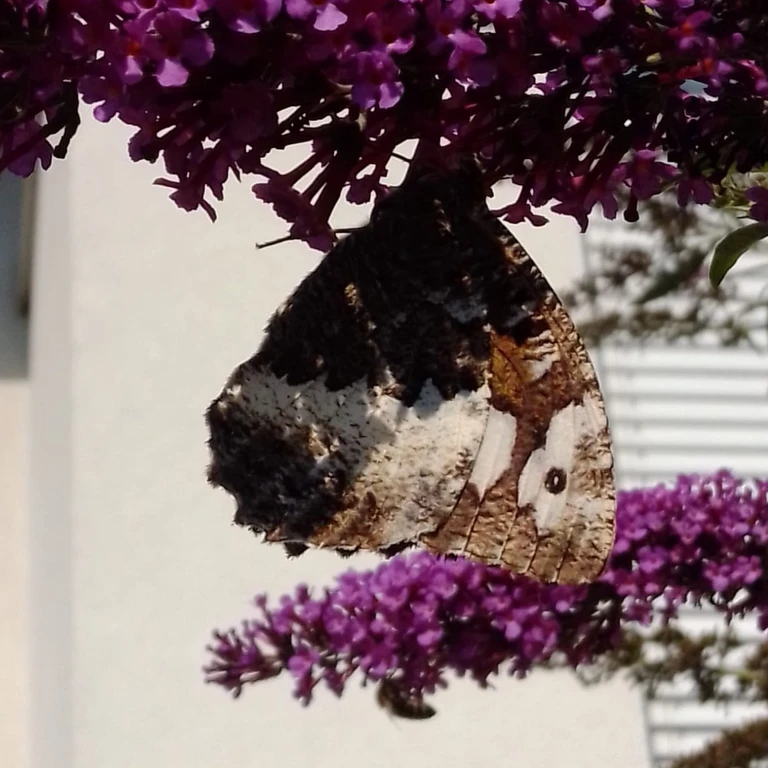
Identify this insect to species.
Brintesia circe
